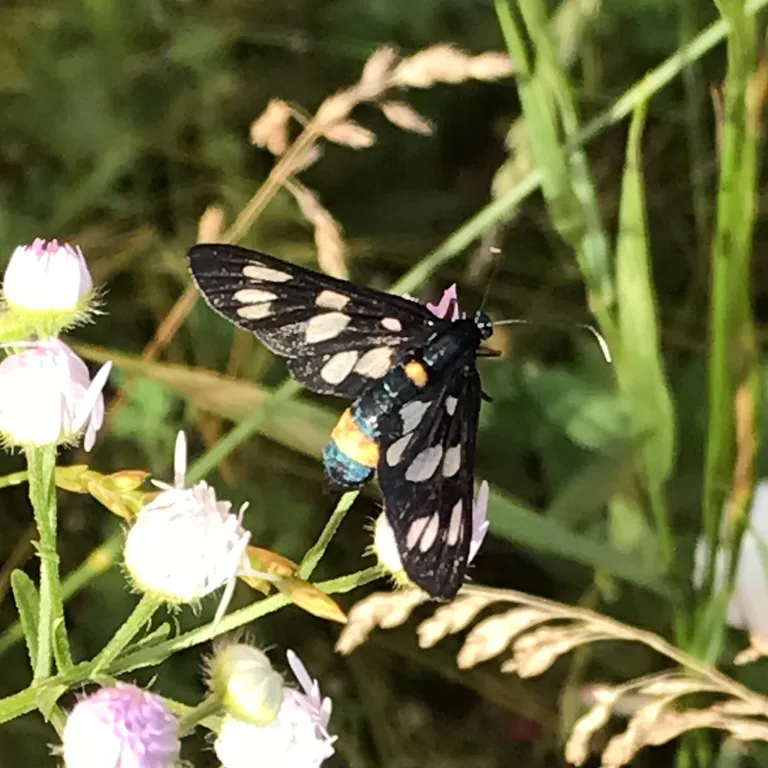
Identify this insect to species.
Amata phegea
